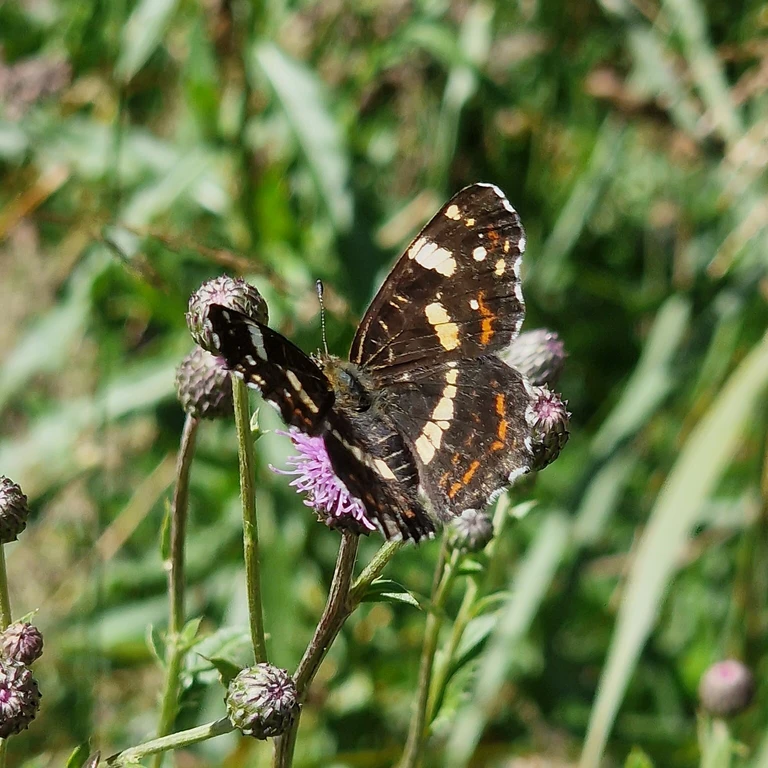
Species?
Araschnia levana
